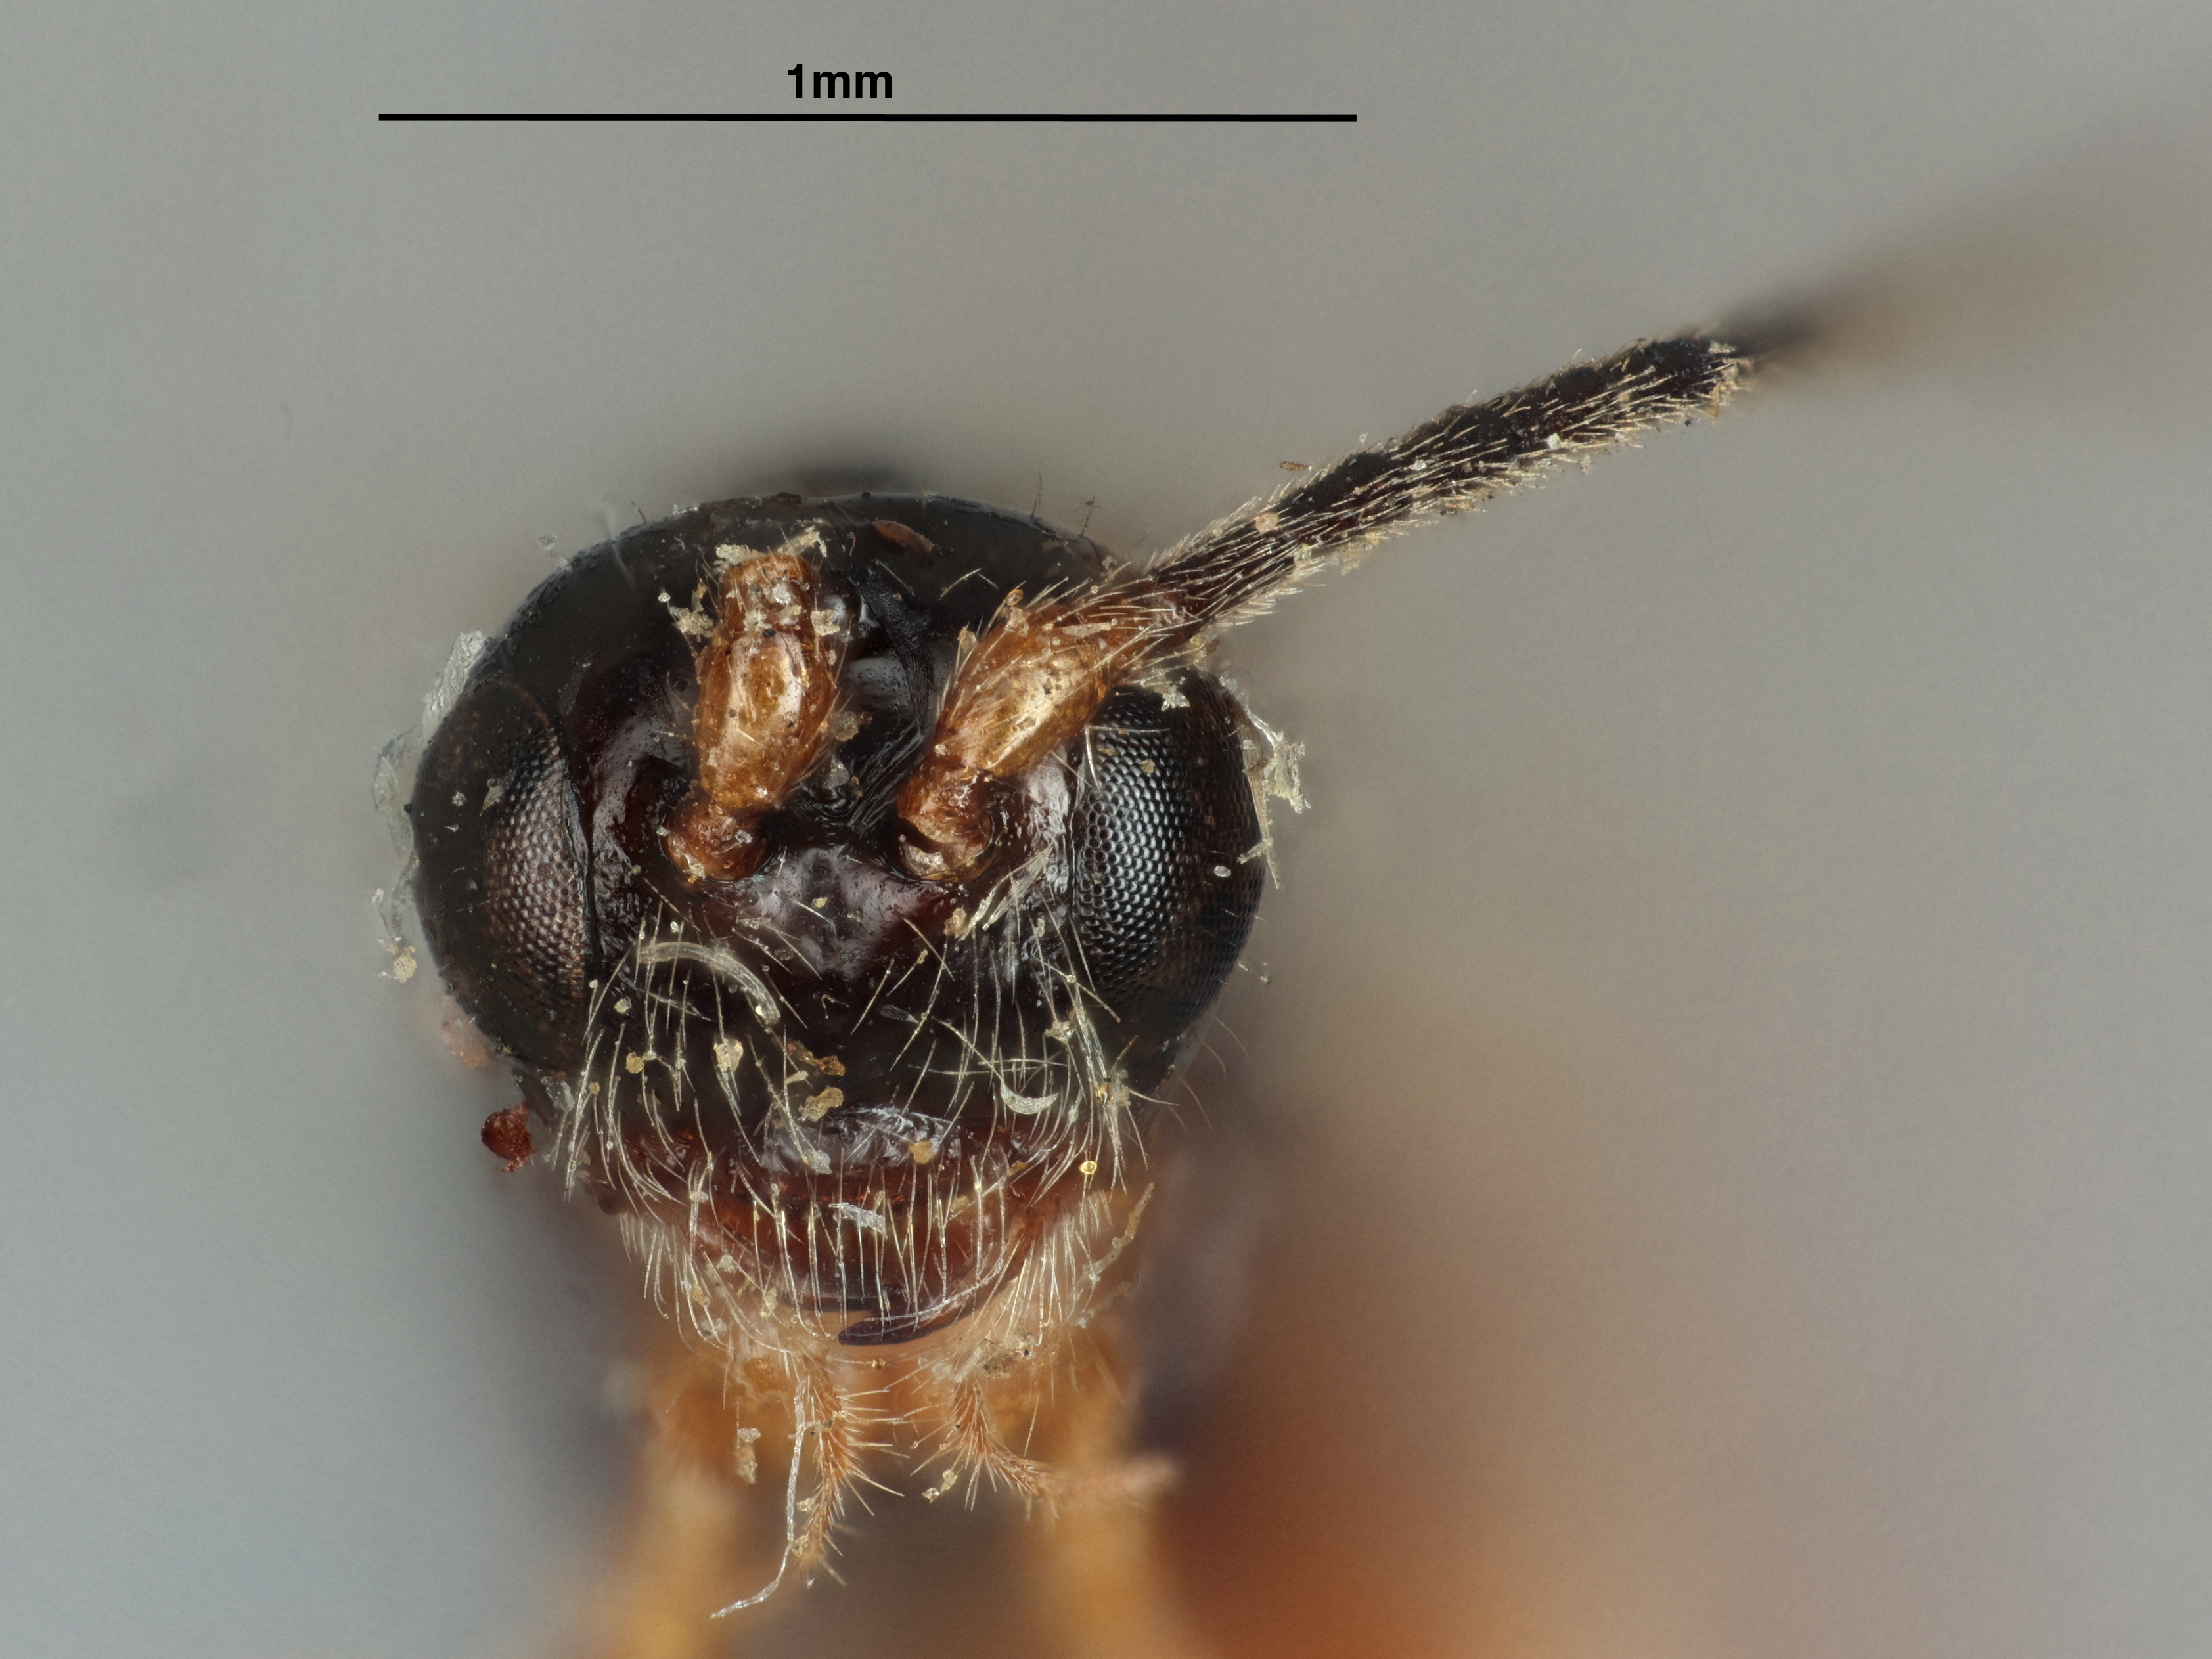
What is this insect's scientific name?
Opius crassiceps
